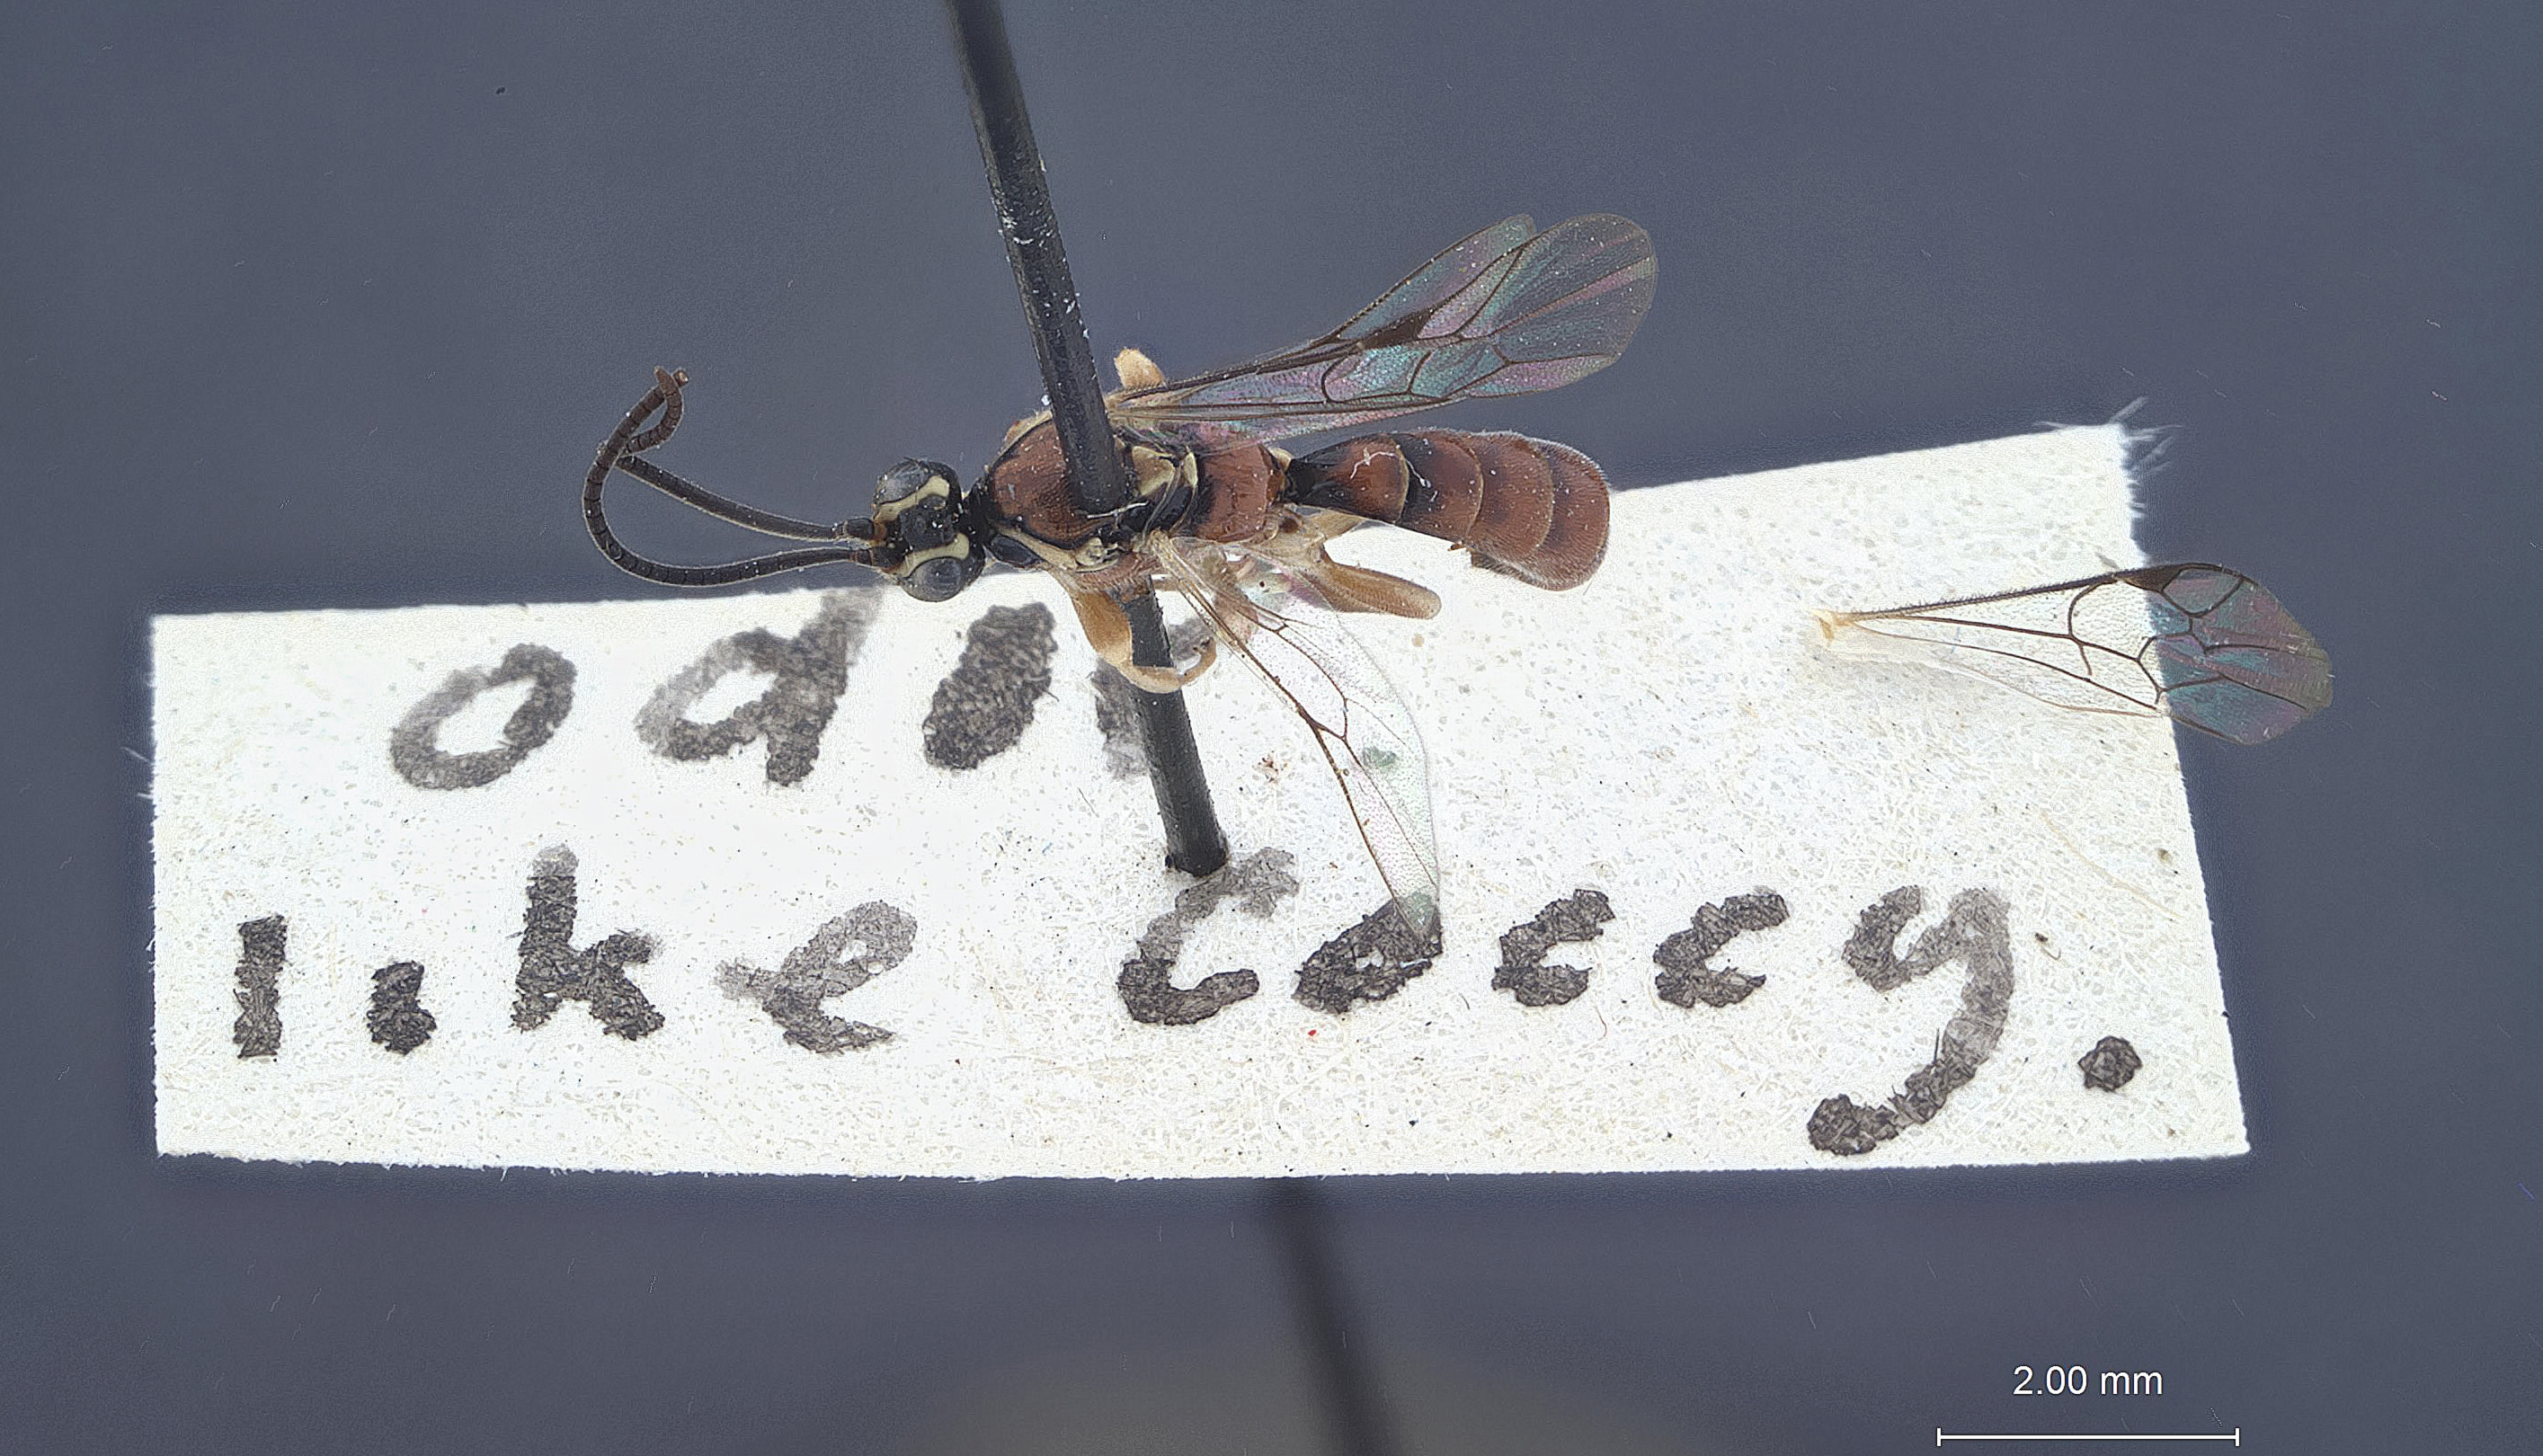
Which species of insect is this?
Exochus russeus
